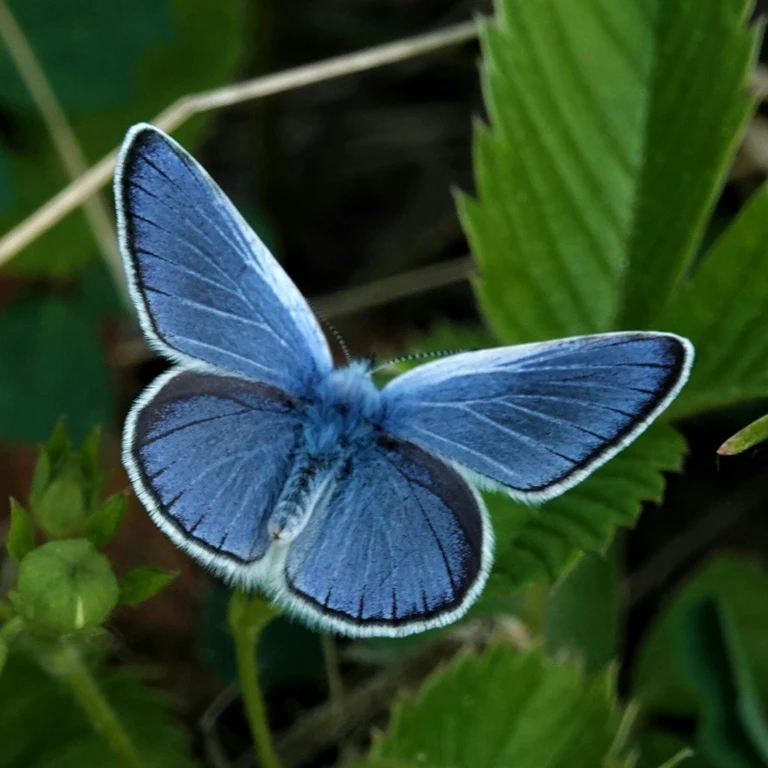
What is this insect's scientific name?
Glaucopsyche alexis
